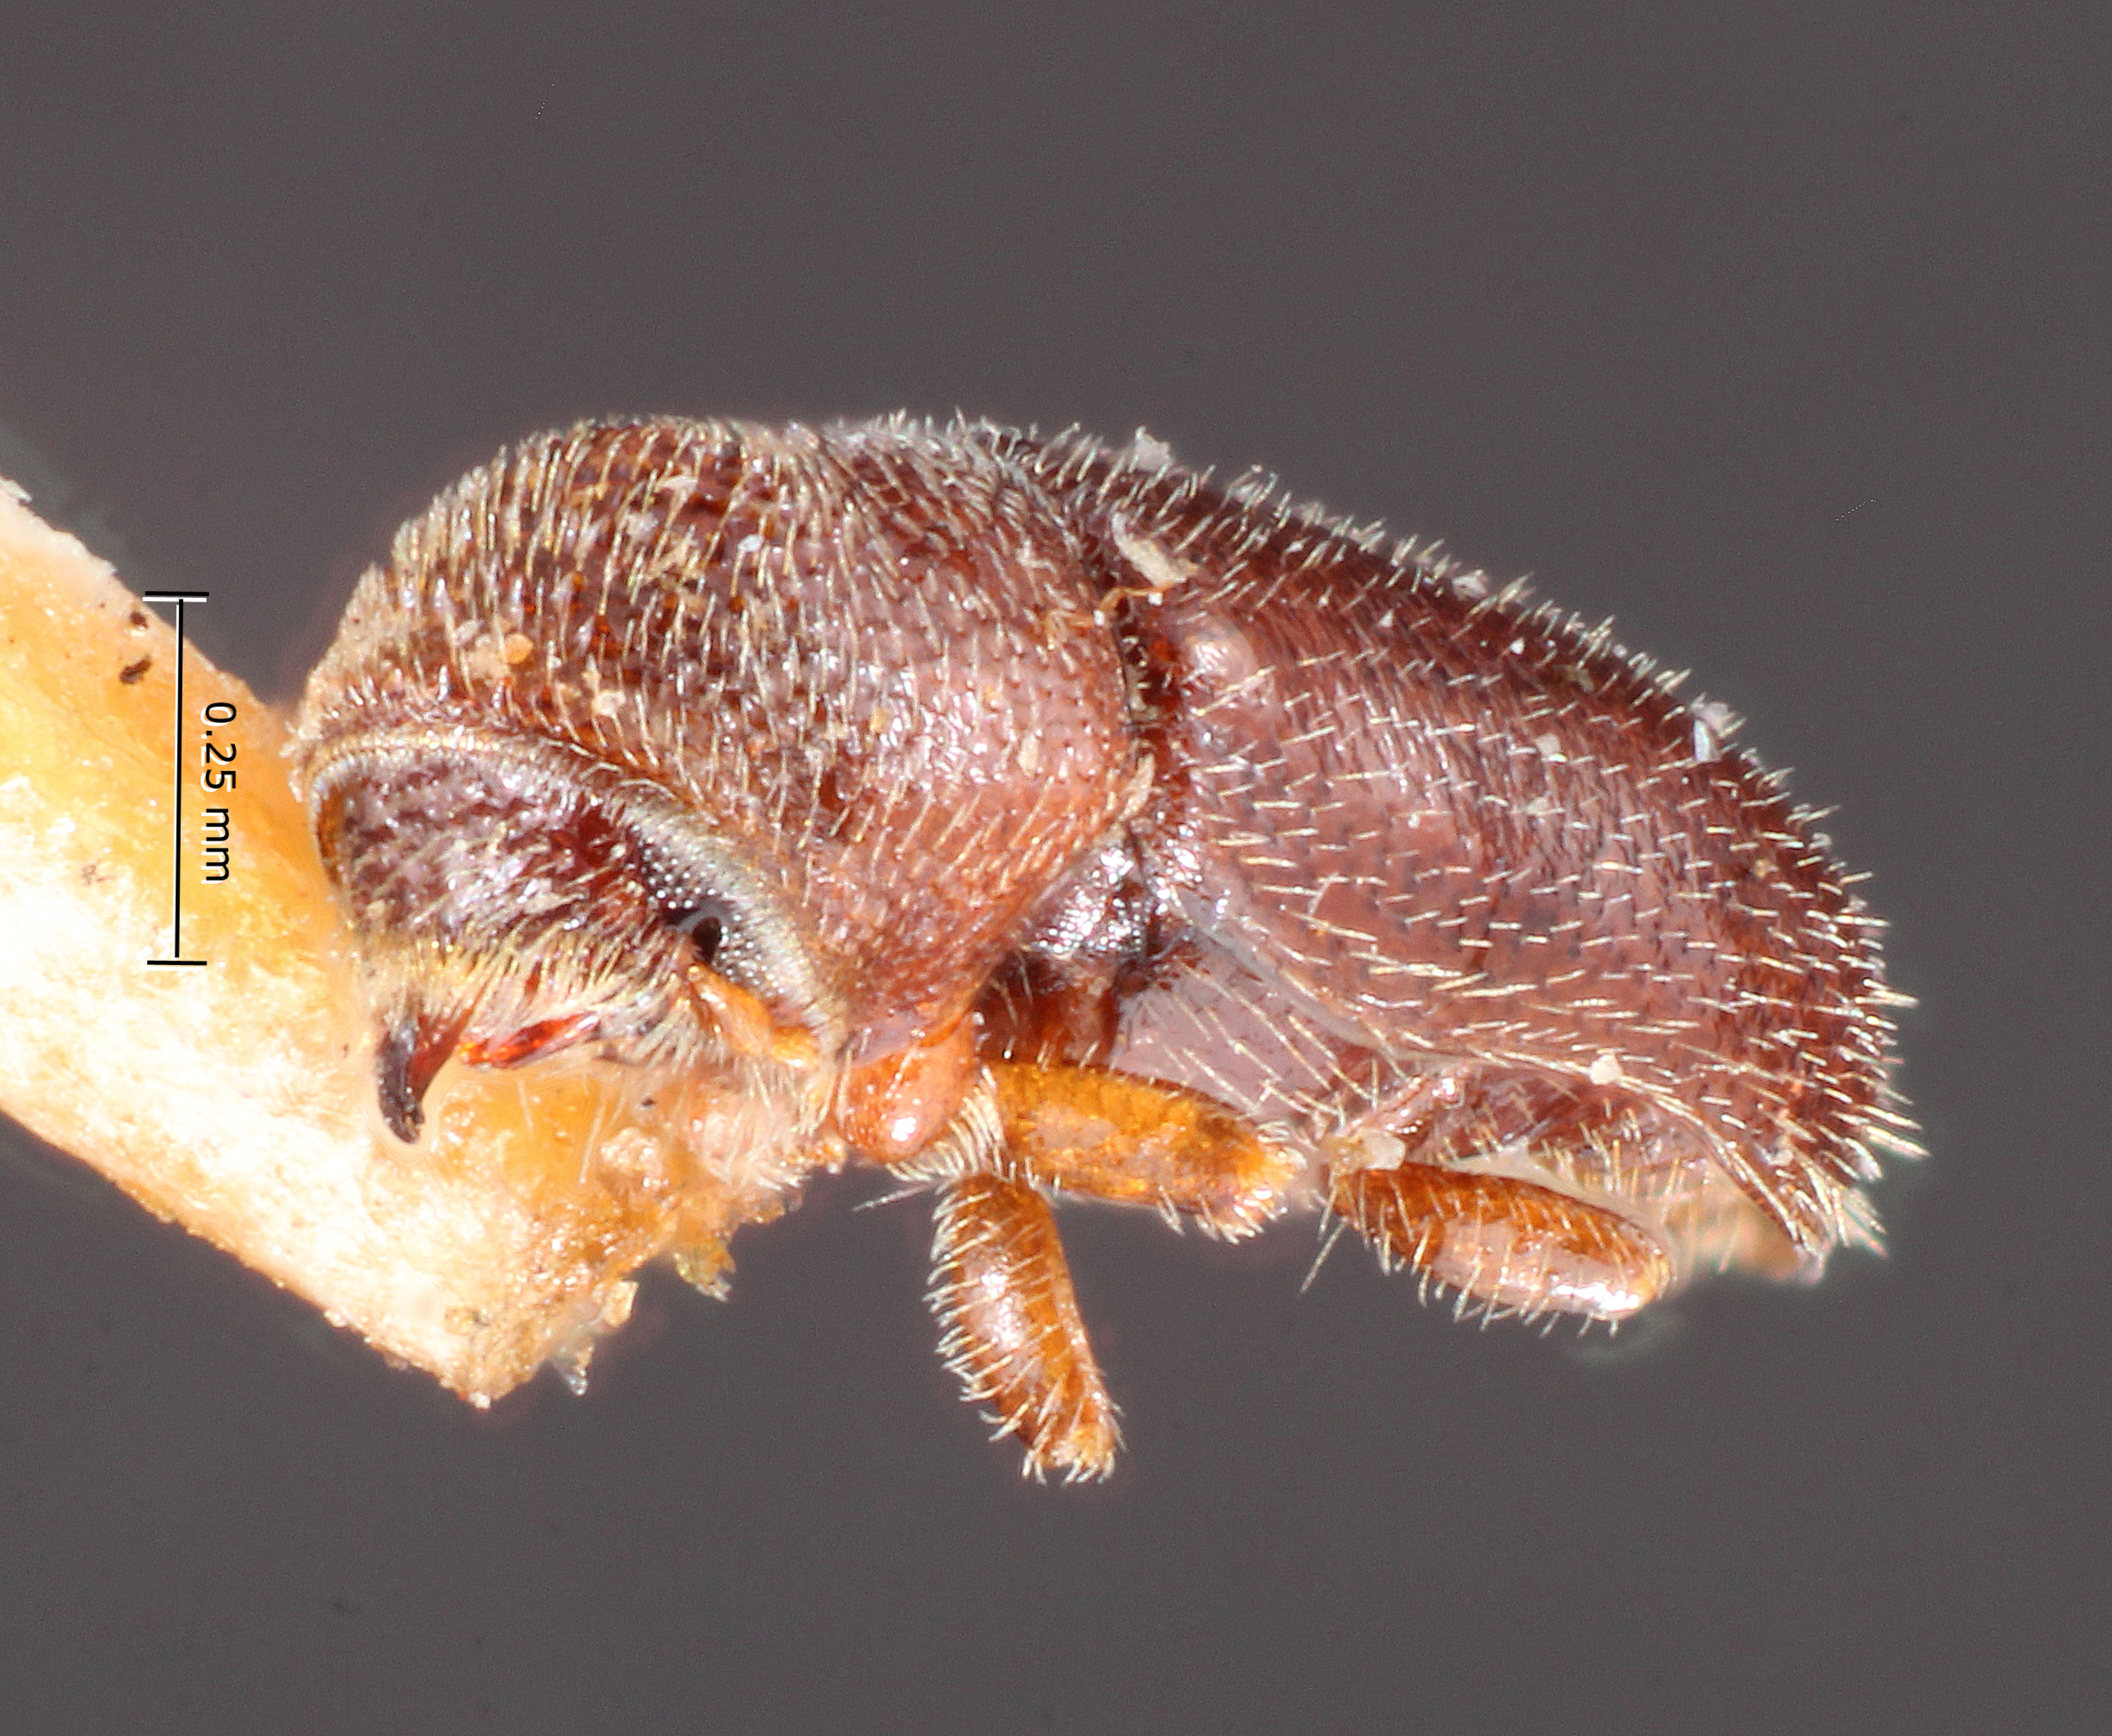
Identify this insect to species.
Pityophthorus albertensis
